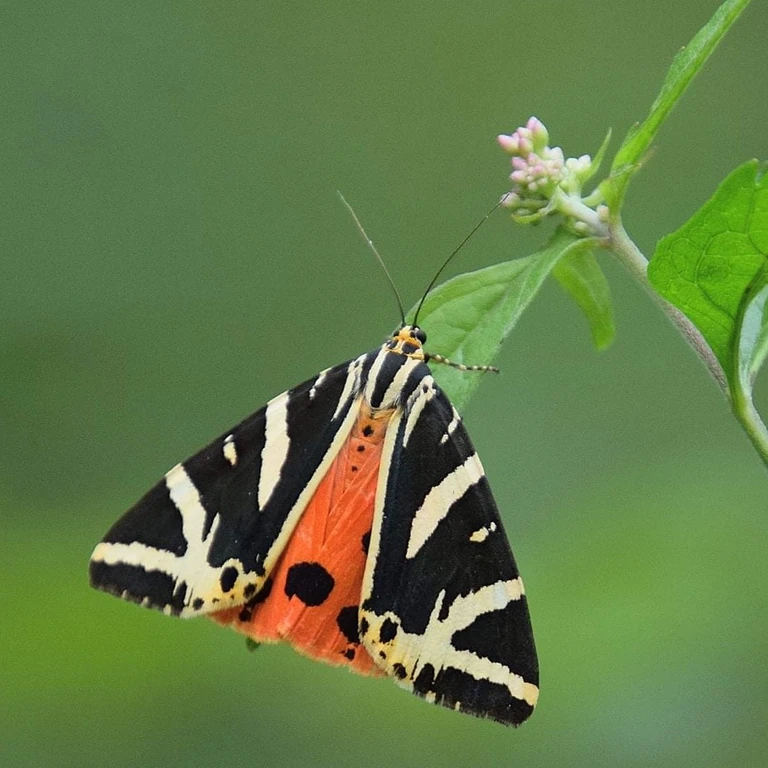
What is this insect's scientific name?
Euplagia quadripunctaria
